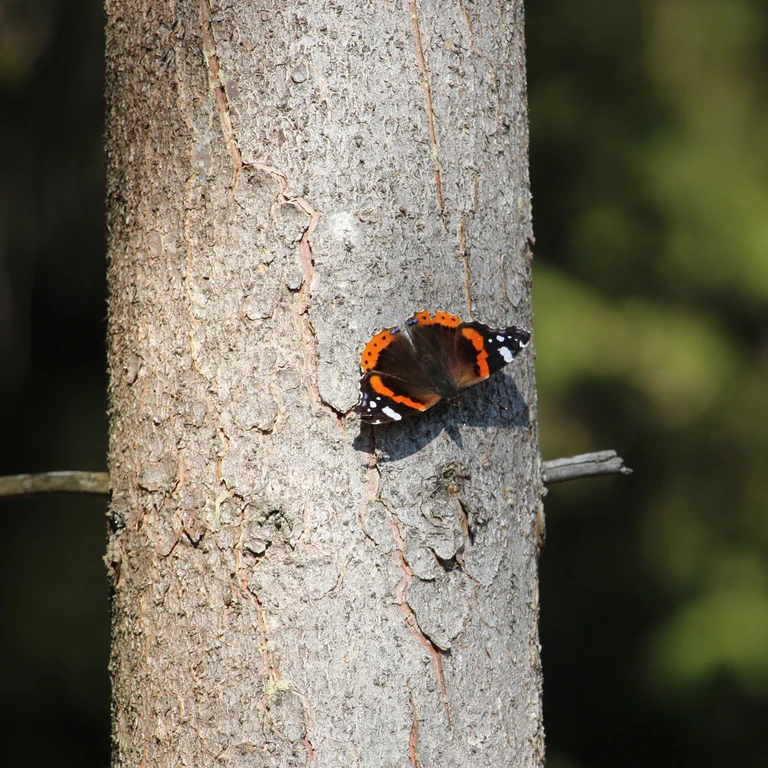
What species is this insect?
Vanessa atalanta
